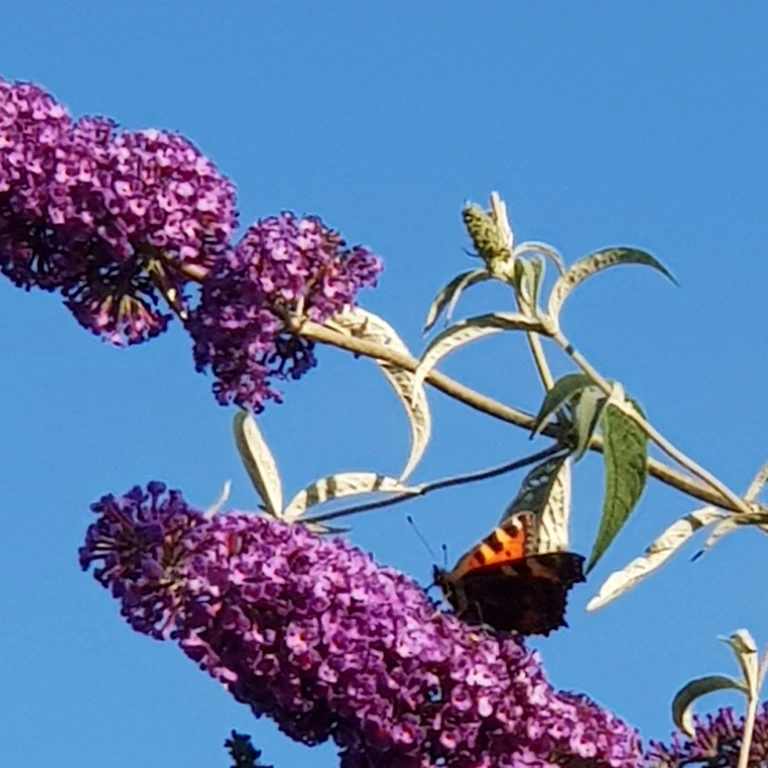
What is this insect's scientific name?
Aglais urticae
